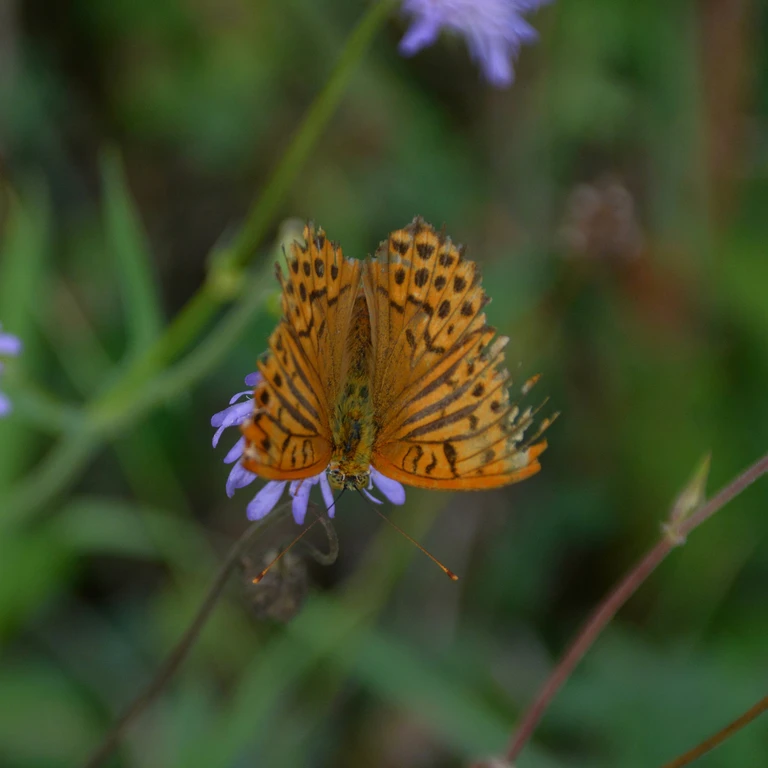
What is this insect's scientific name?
Argynnis paphia
